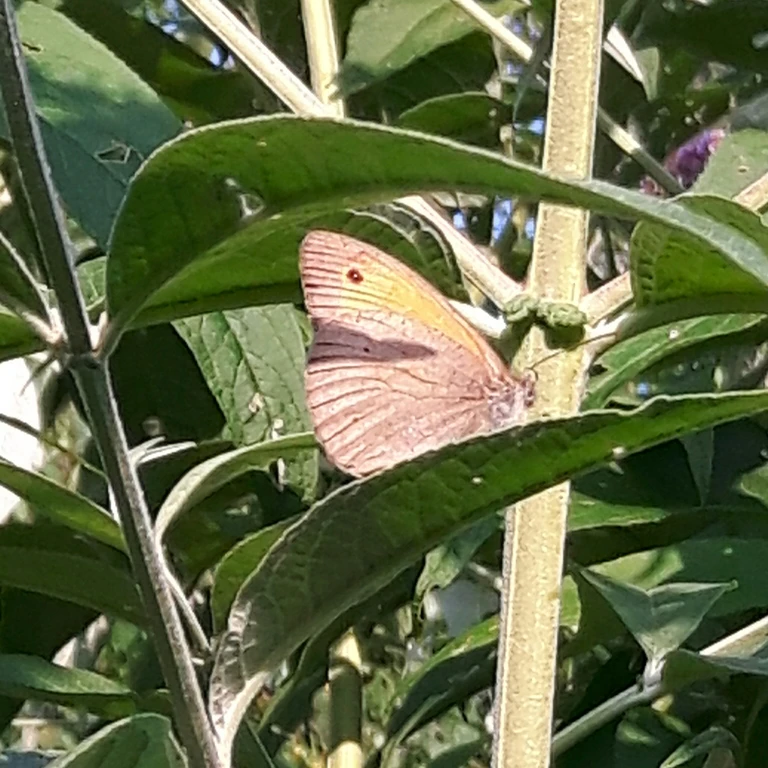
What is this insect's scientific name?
Maniola jurtina
